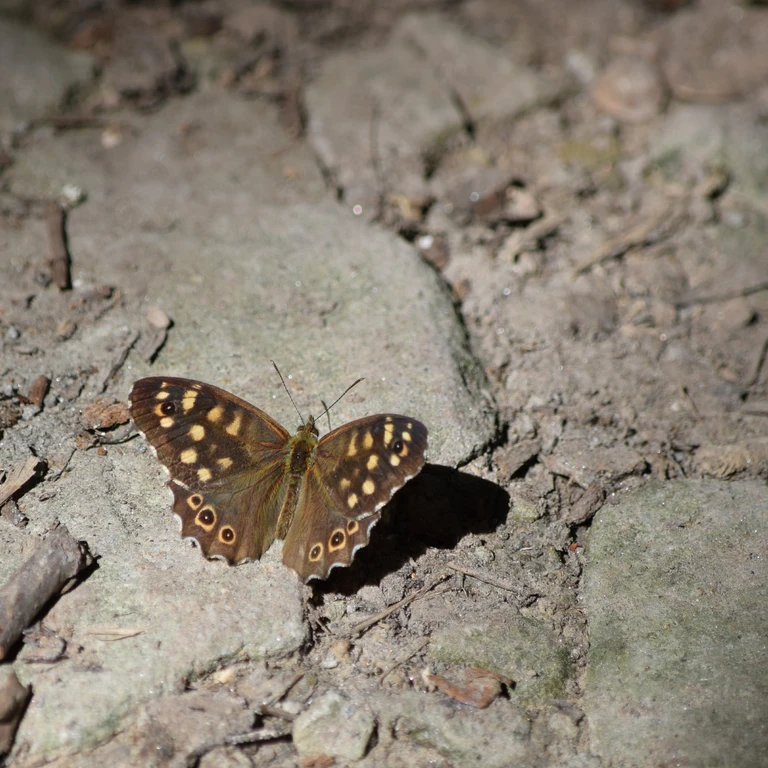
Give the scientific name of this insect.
Pararge aegeria
